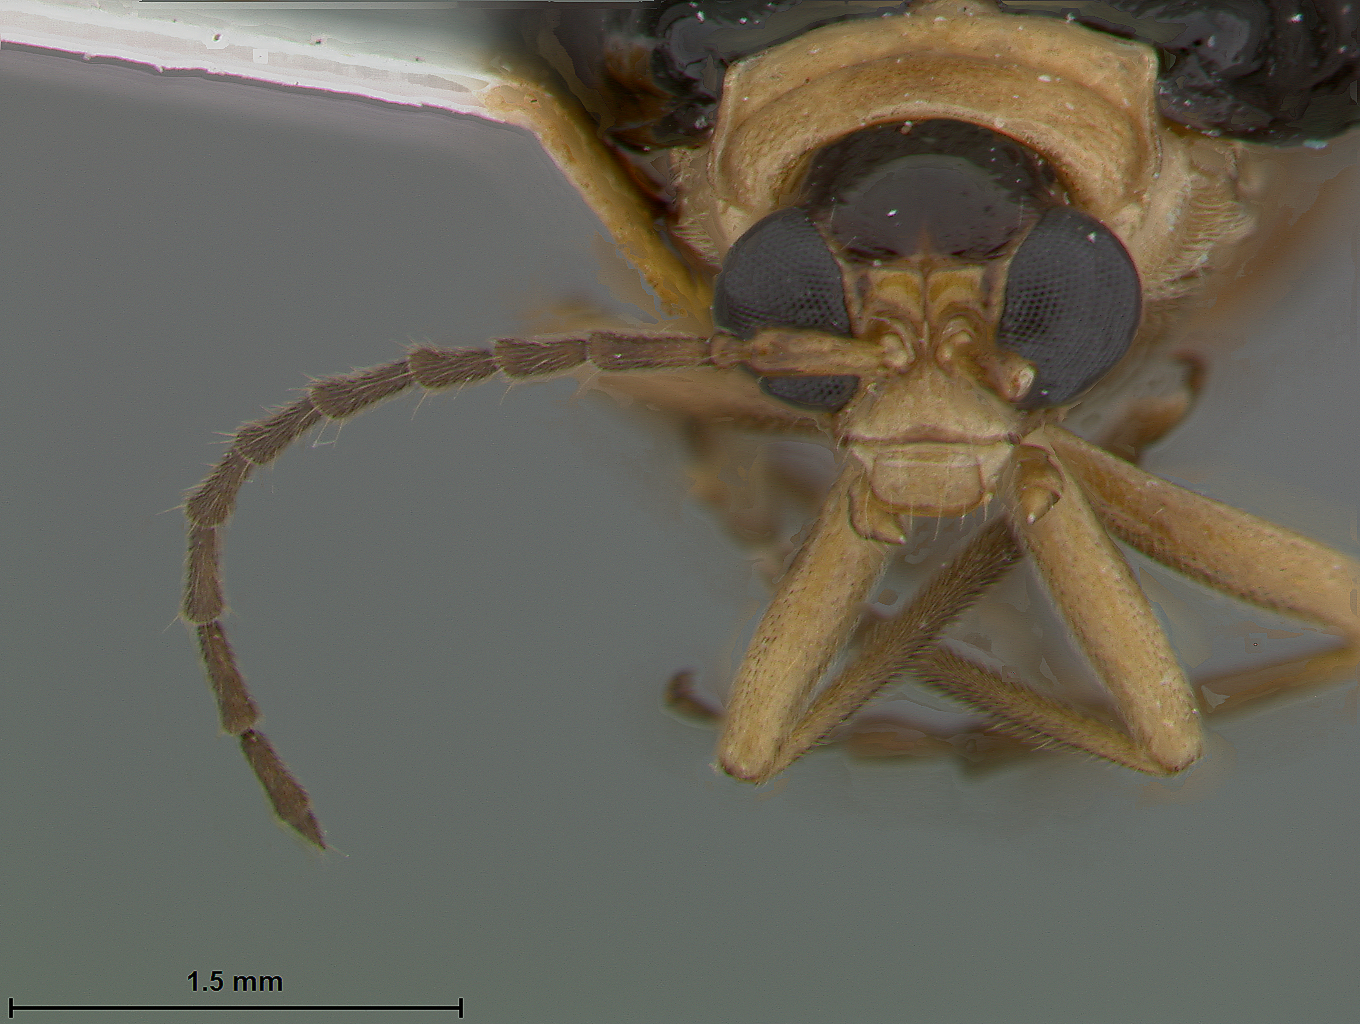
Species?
Aulacophora coralinsula
